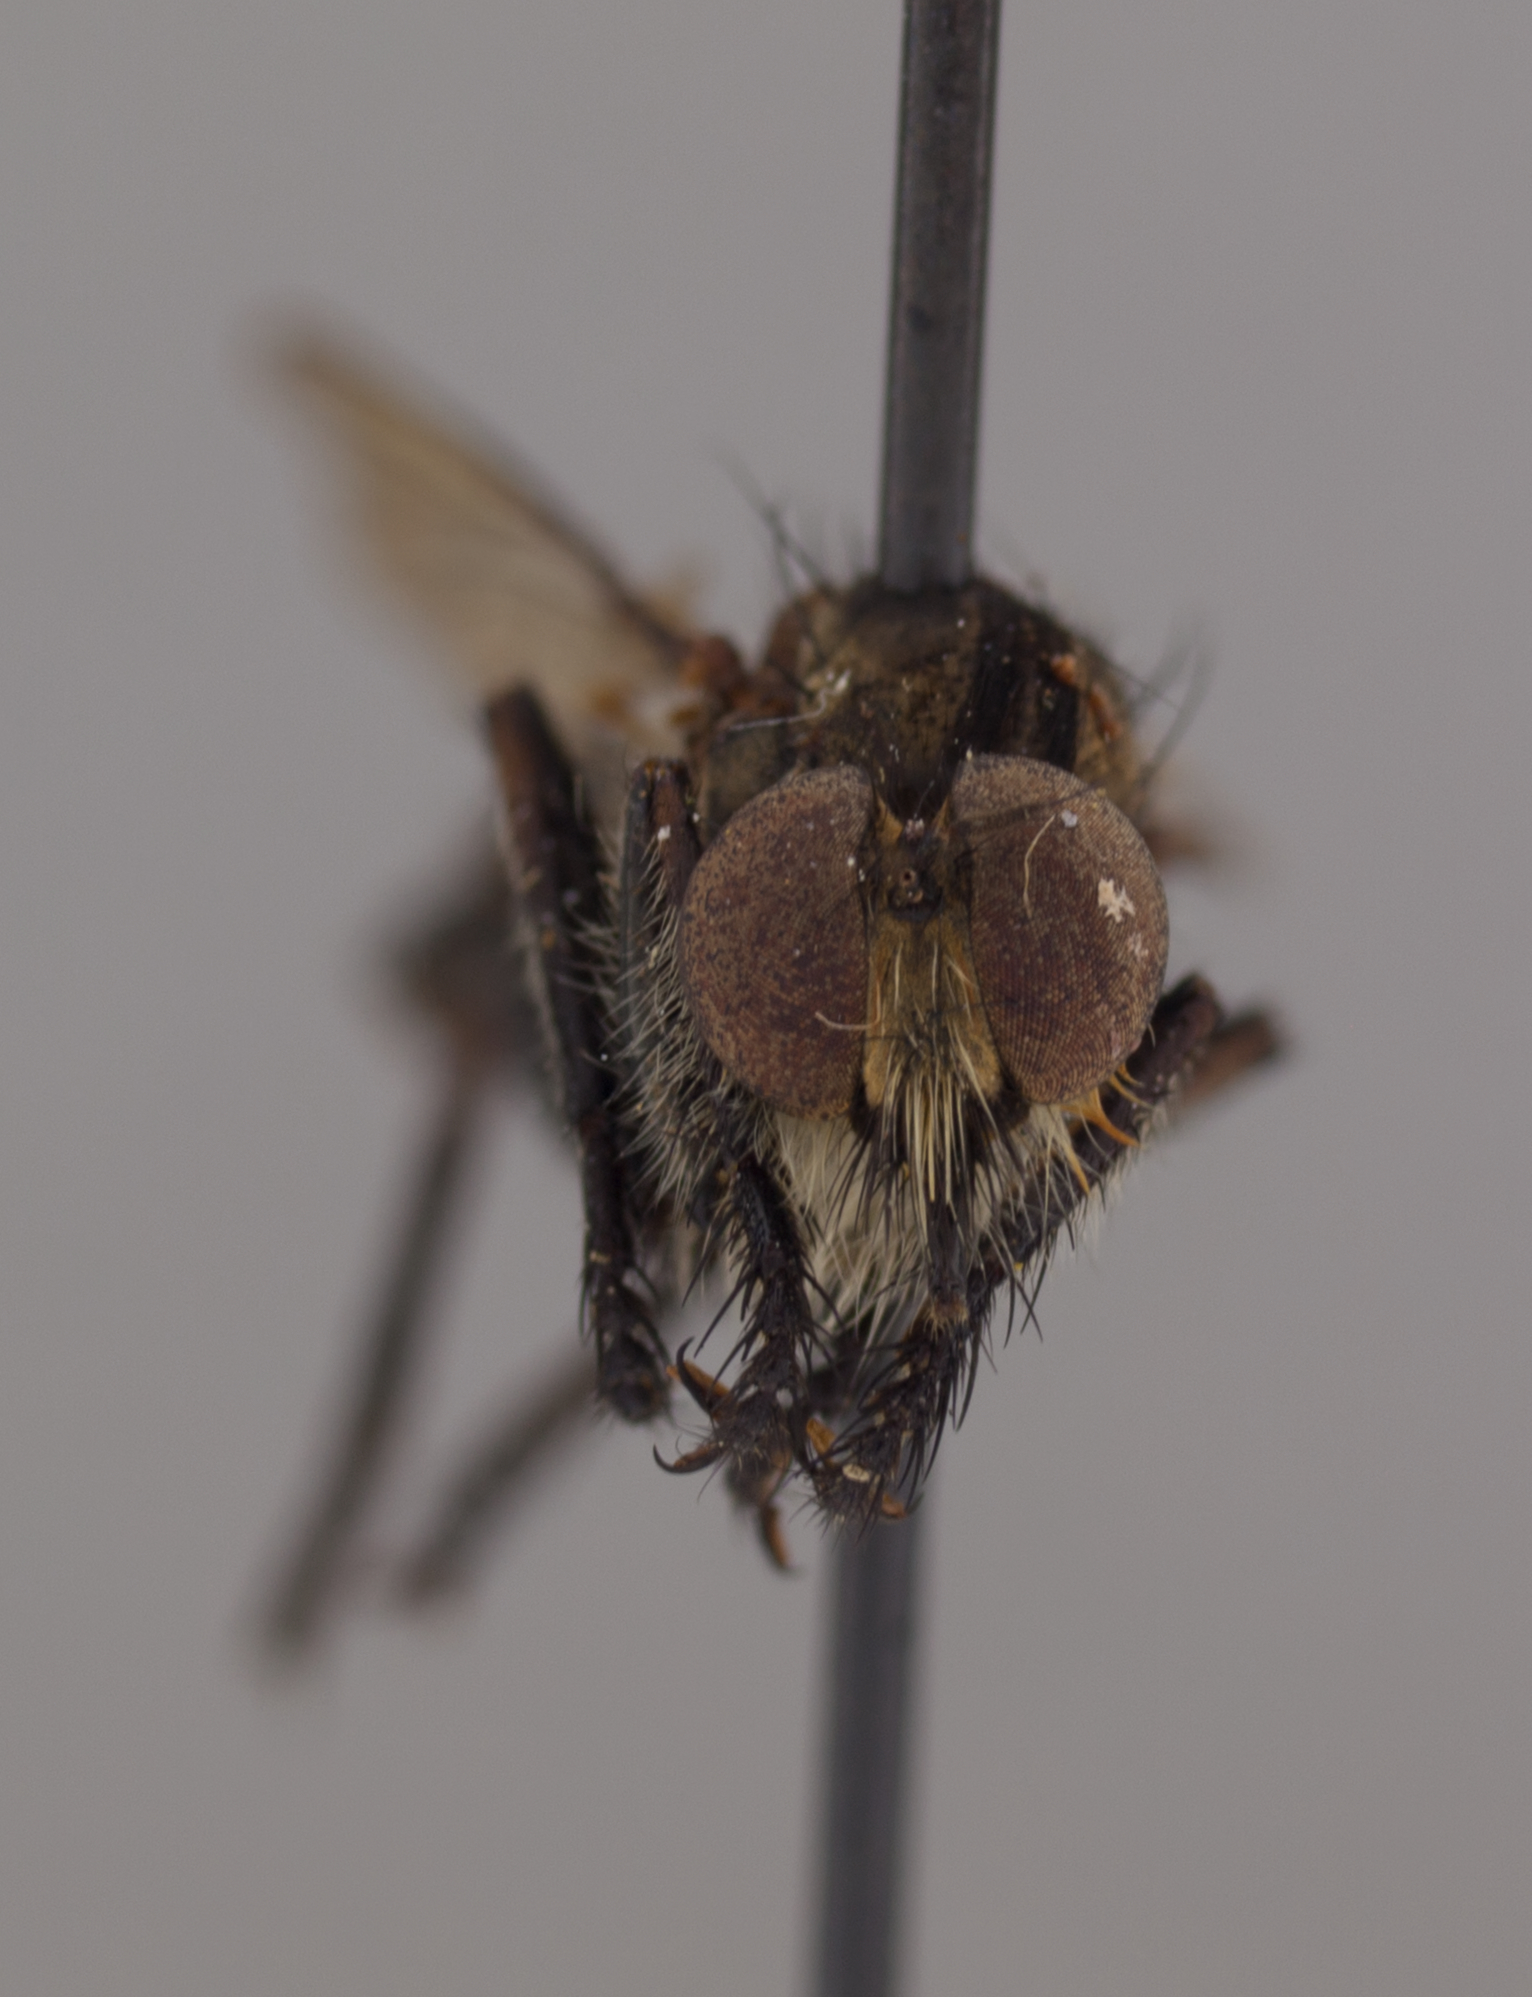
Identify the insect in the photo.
Martintella elliptica
